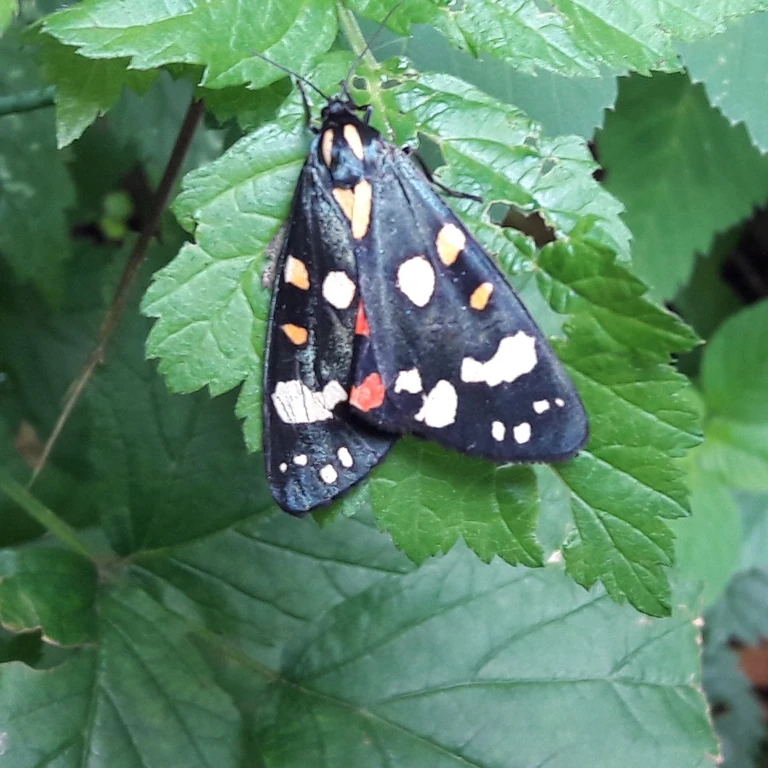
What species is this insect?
Callimorpha dominula
